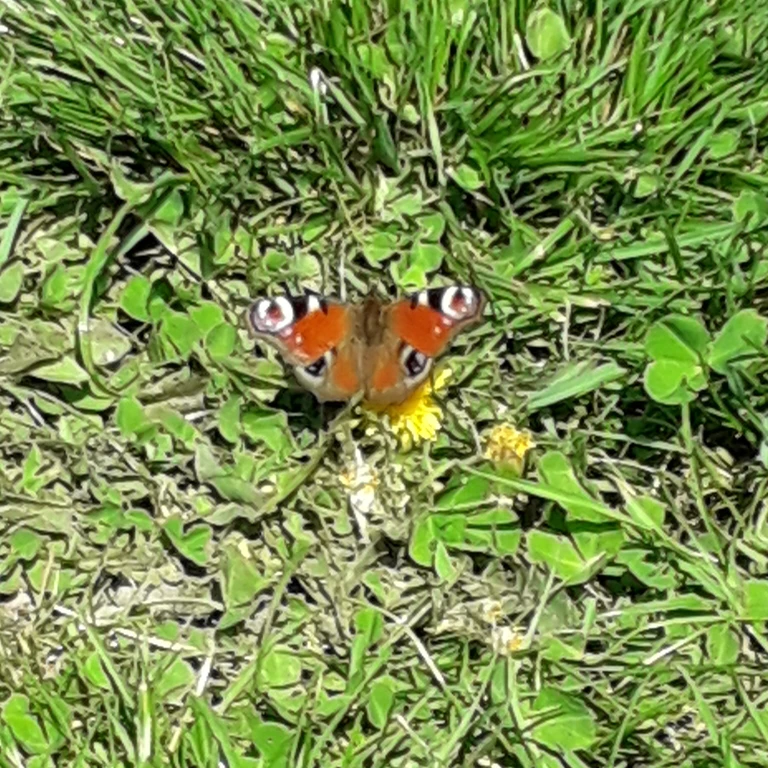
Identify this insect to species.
Aglais io
